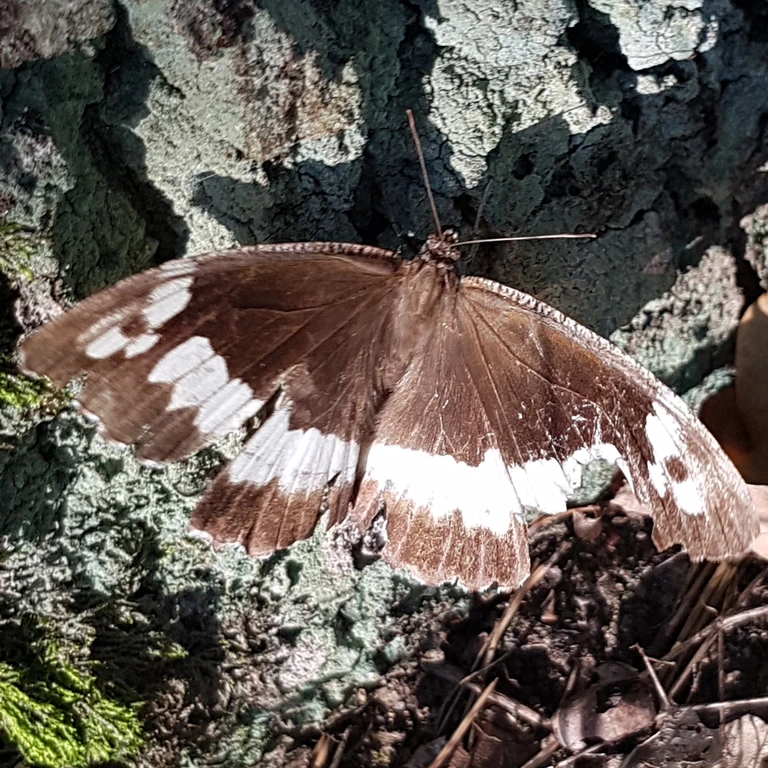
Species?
Brintesia circe
